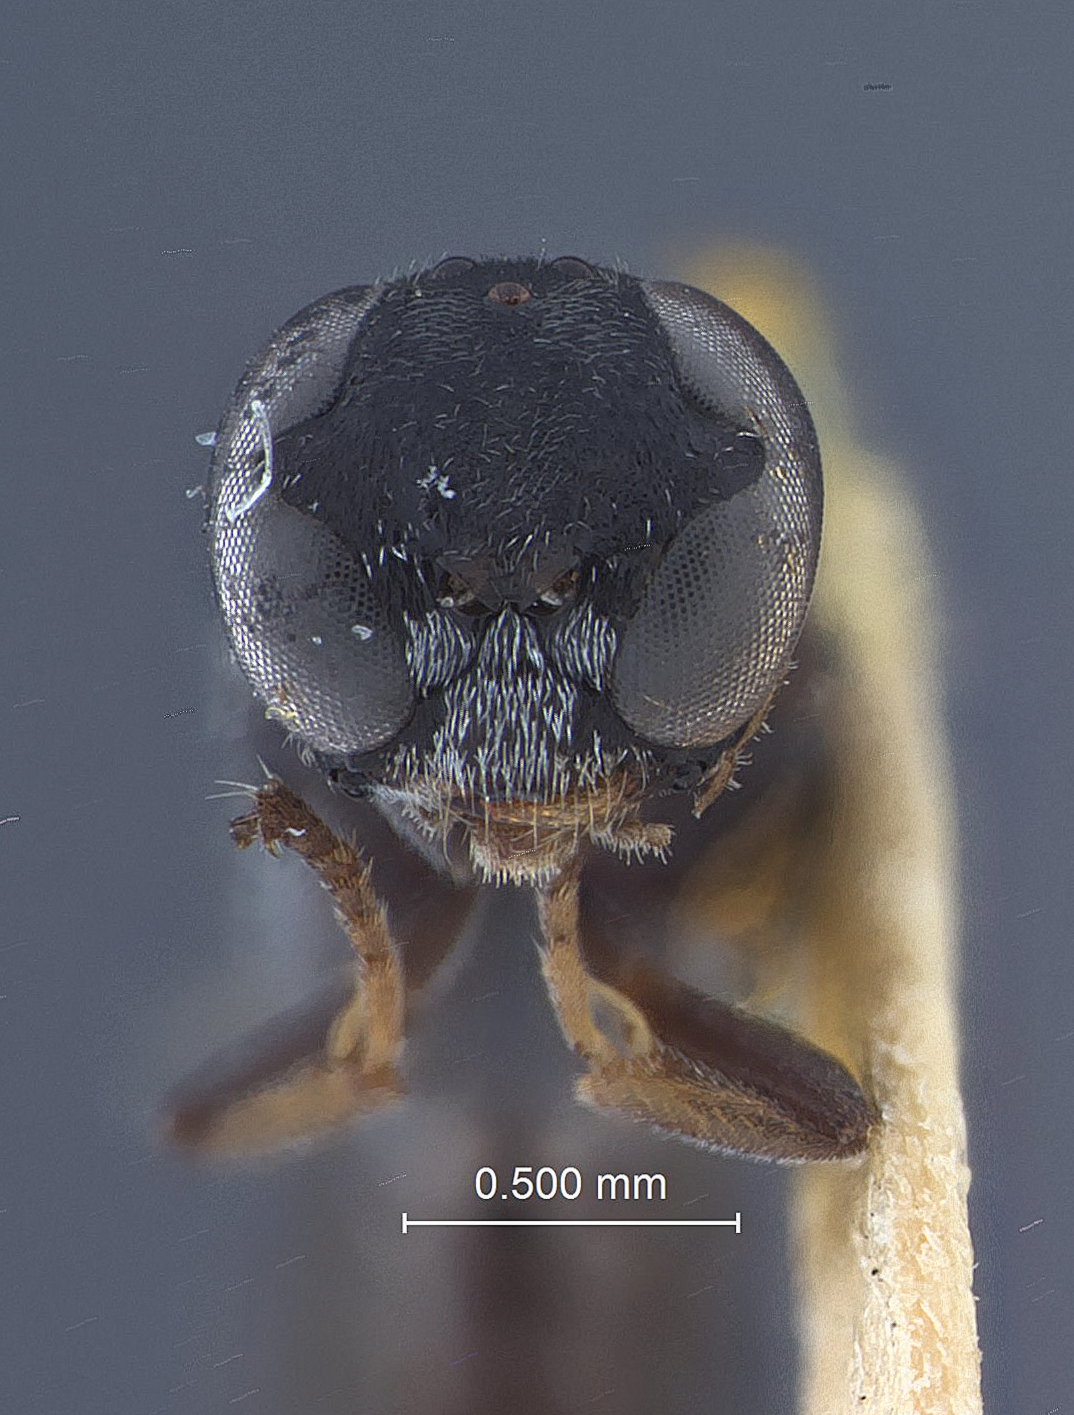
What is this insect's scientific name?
Trypoxylon richardsi
